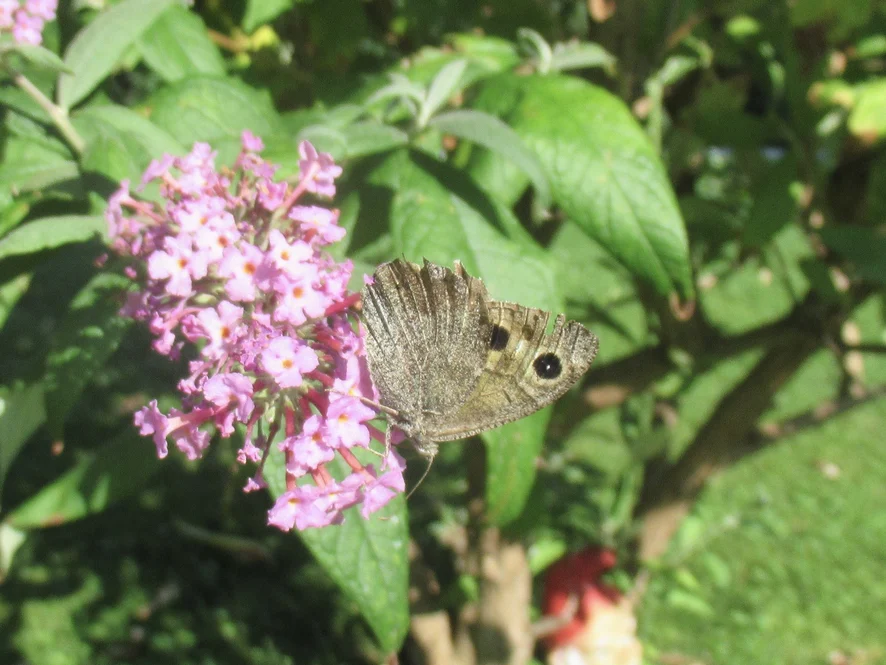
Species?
Minois dryas
